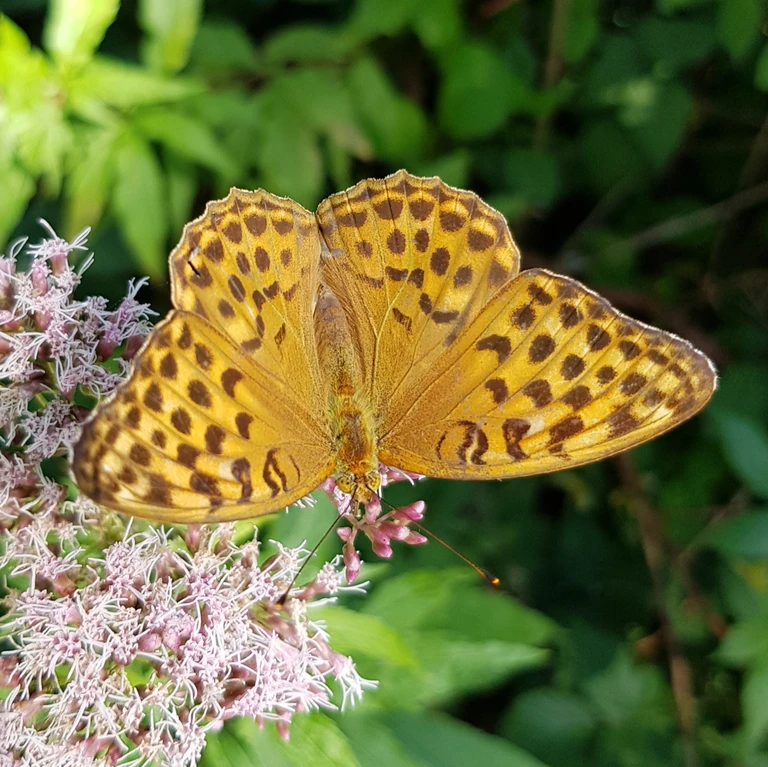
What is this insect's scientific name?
Argynnis paphia
